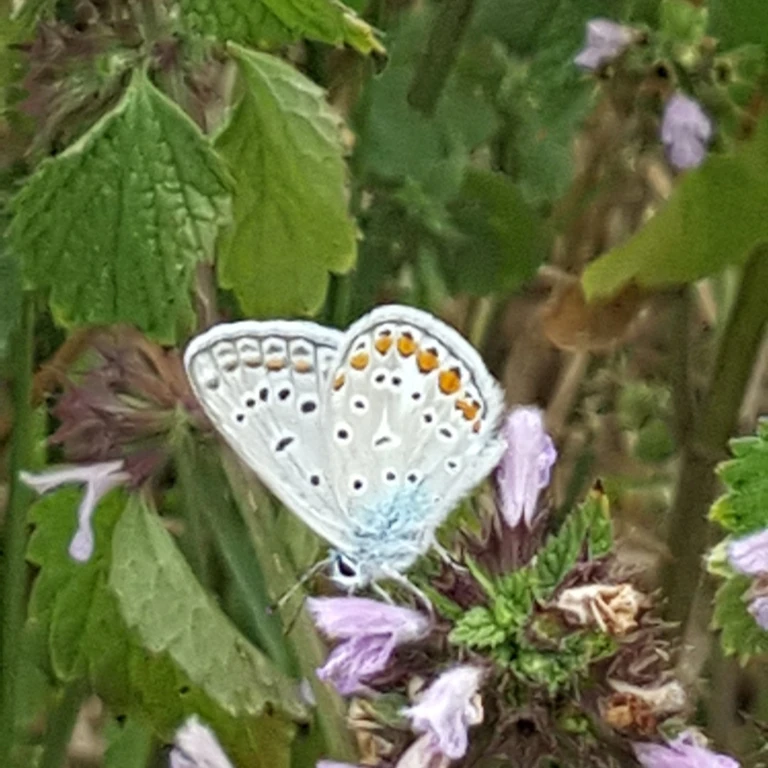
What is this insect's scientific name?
Polyommatus icarus
